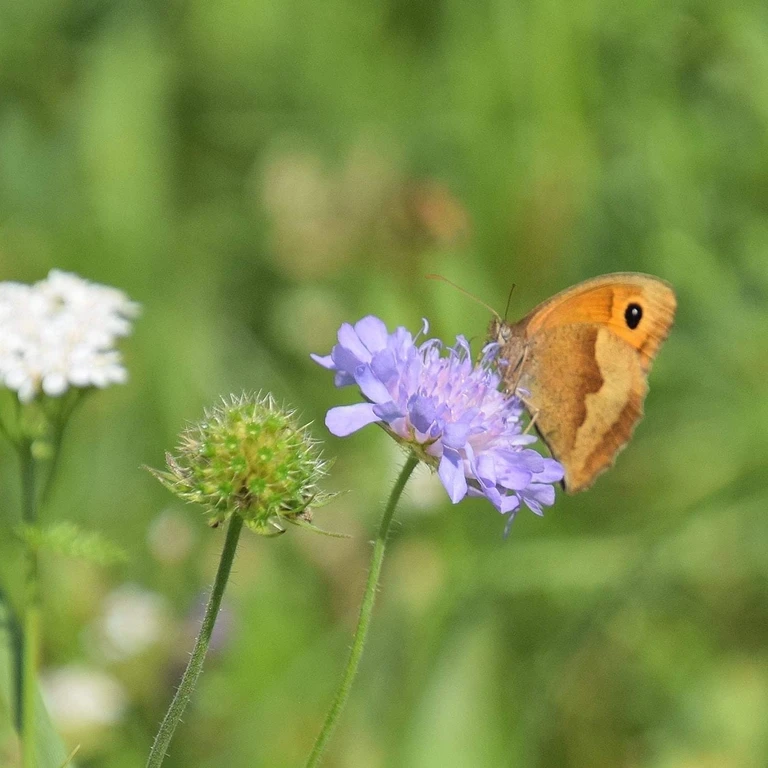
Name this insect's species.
Maniola jurtina
